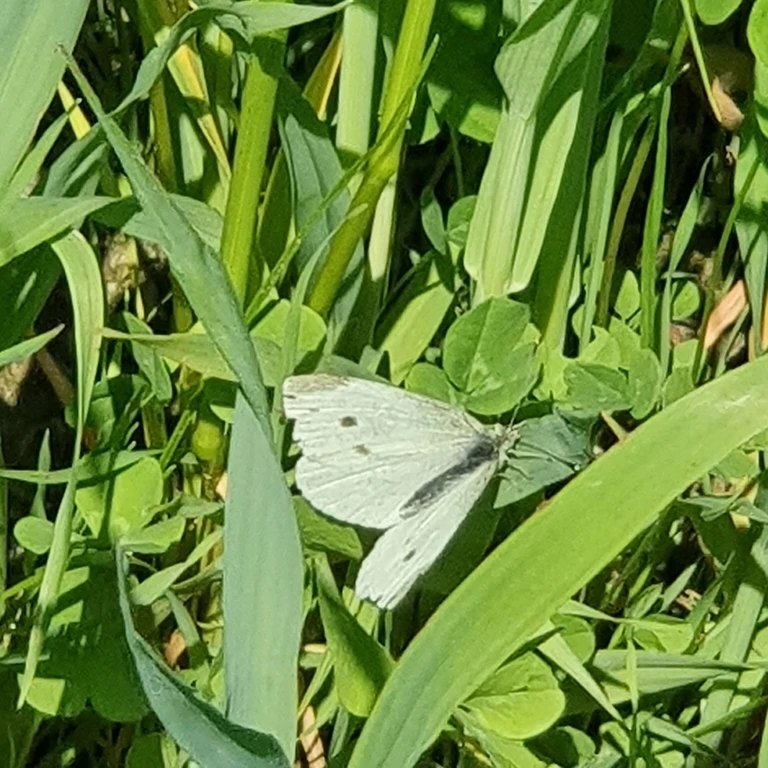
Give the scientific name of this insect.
Pieris rapae
